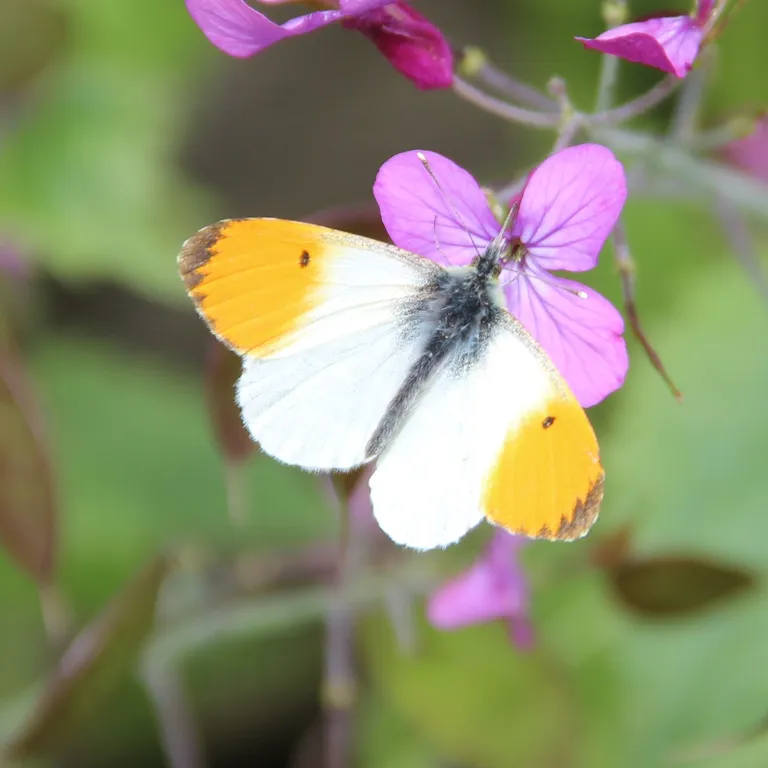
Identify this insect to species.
Anthocharis cardamines
